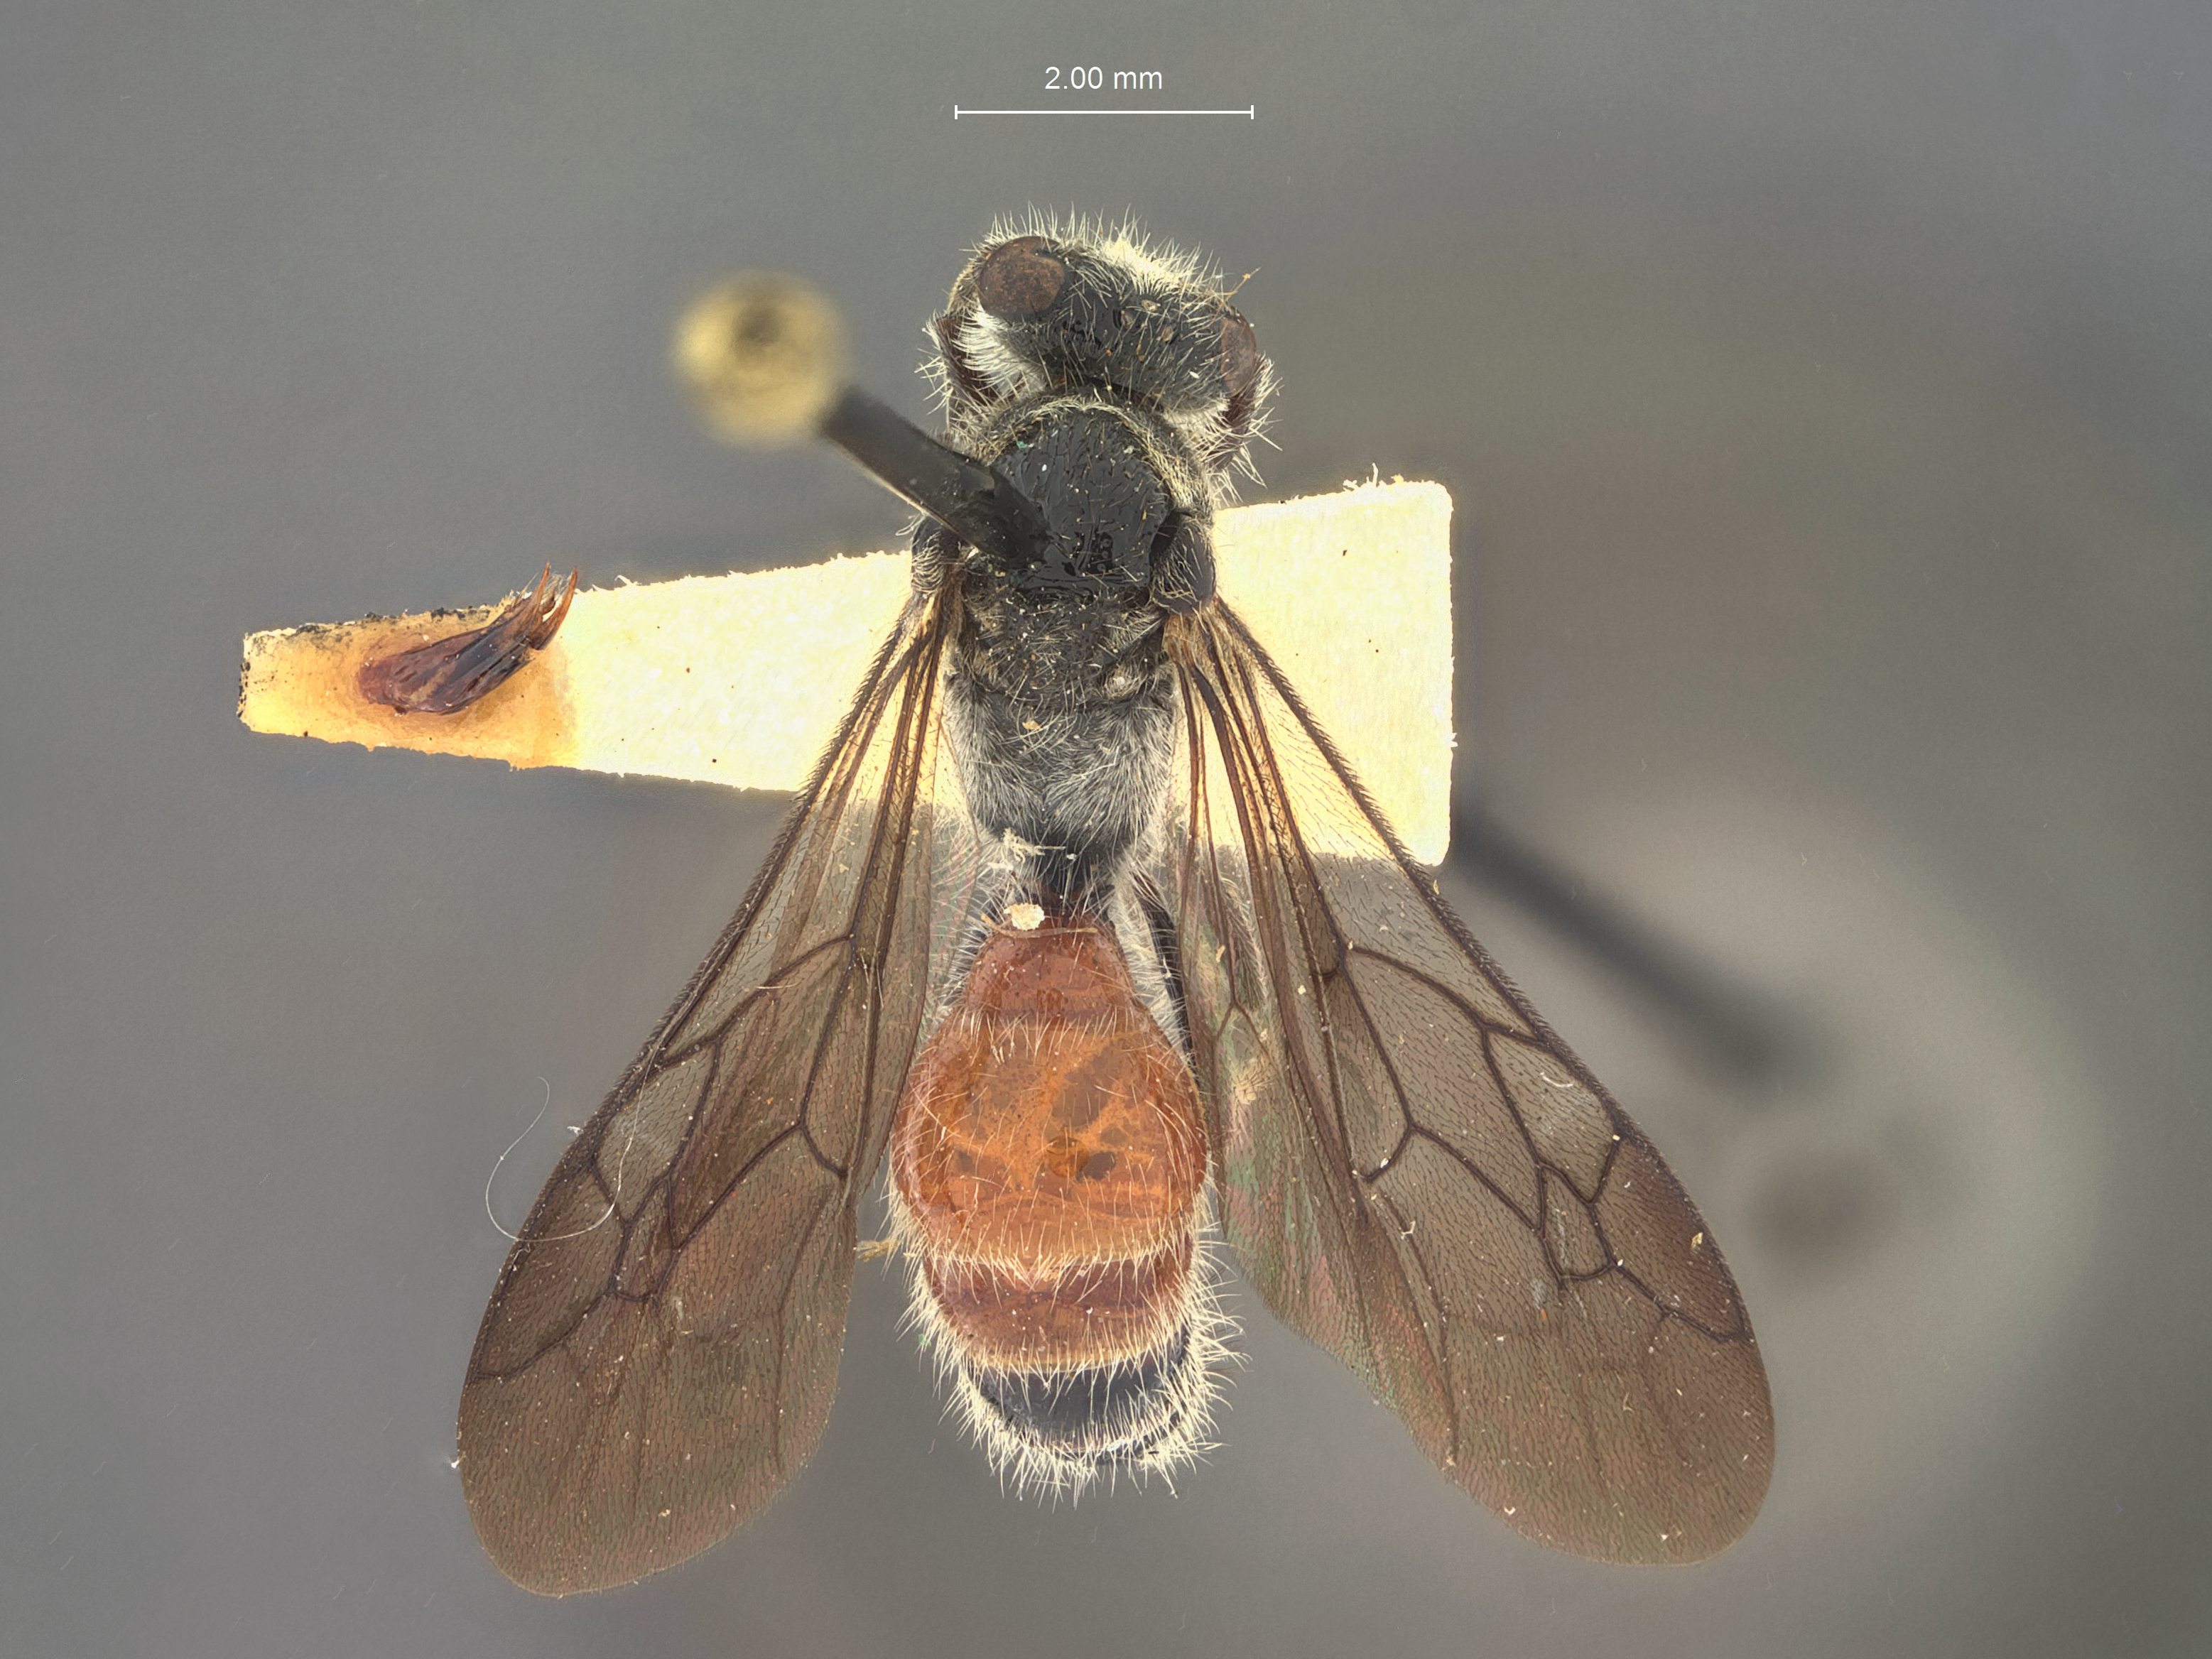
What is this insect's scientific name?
Timulla fortuita
